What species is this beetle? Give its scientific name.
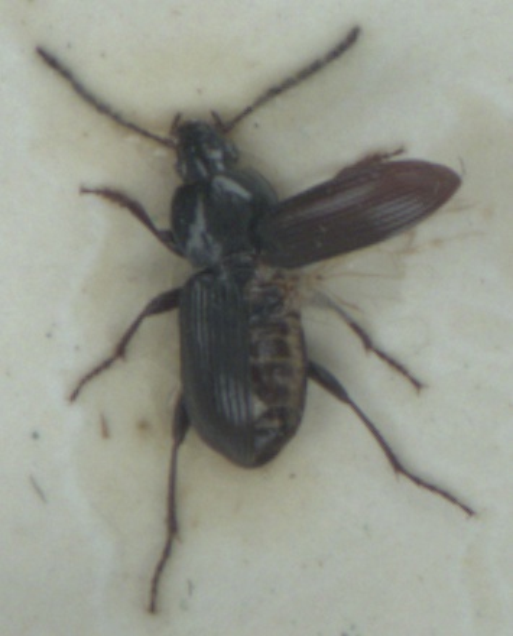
Pterostichus vernalis
